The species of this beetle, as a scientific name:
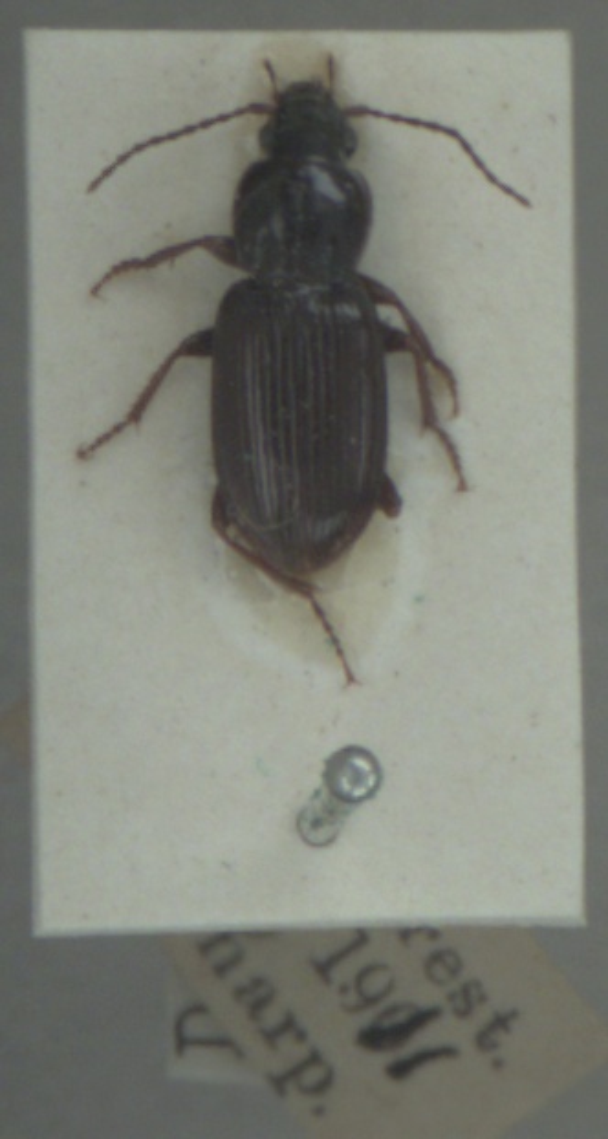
Pterostichus minor
